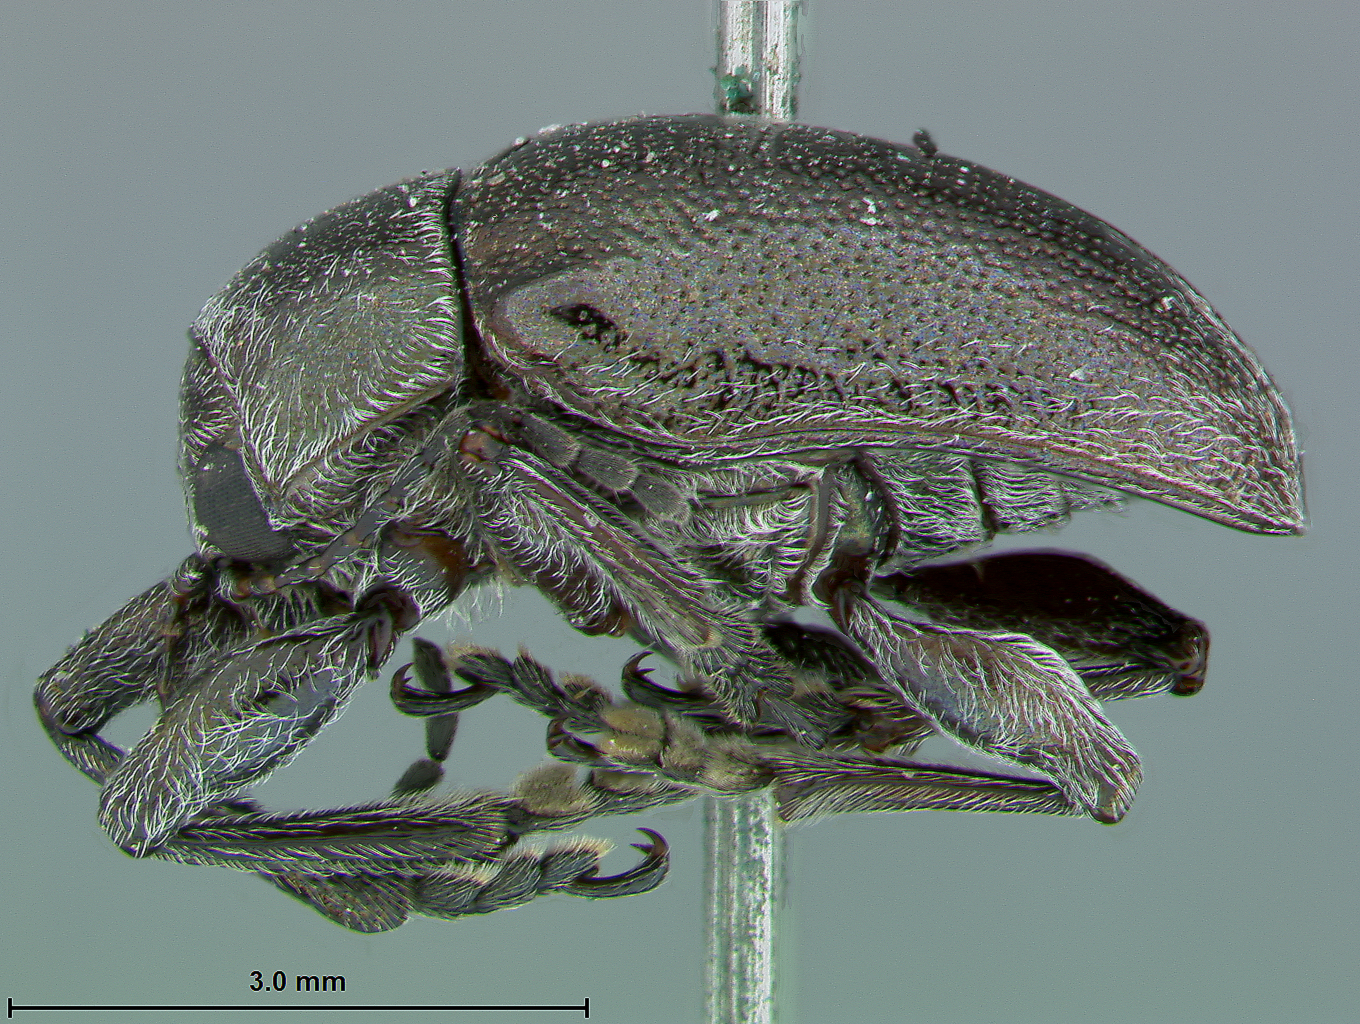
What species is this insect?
Pseudomacetes aeneus
